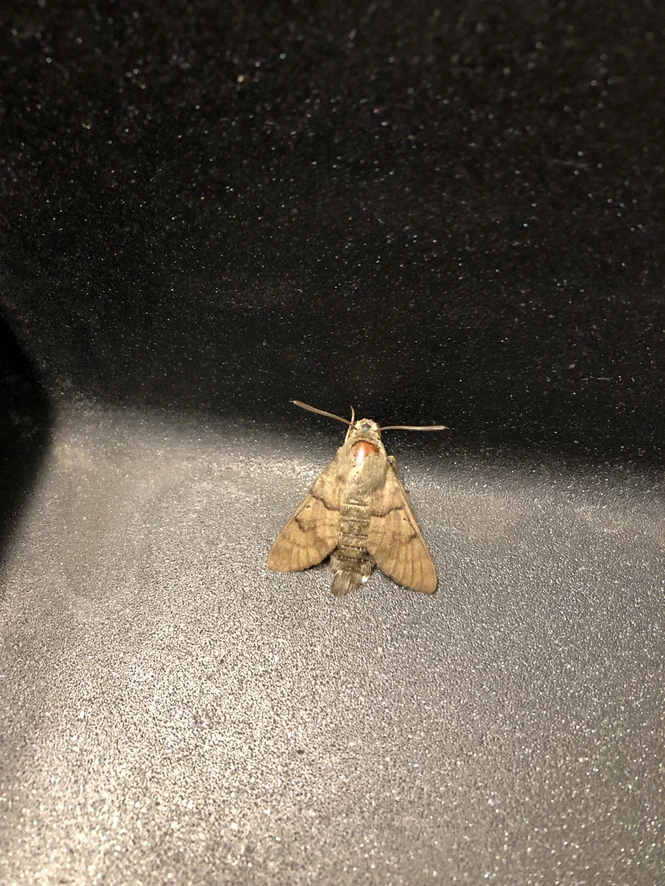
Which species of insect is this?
Macroglossum stellatarum
